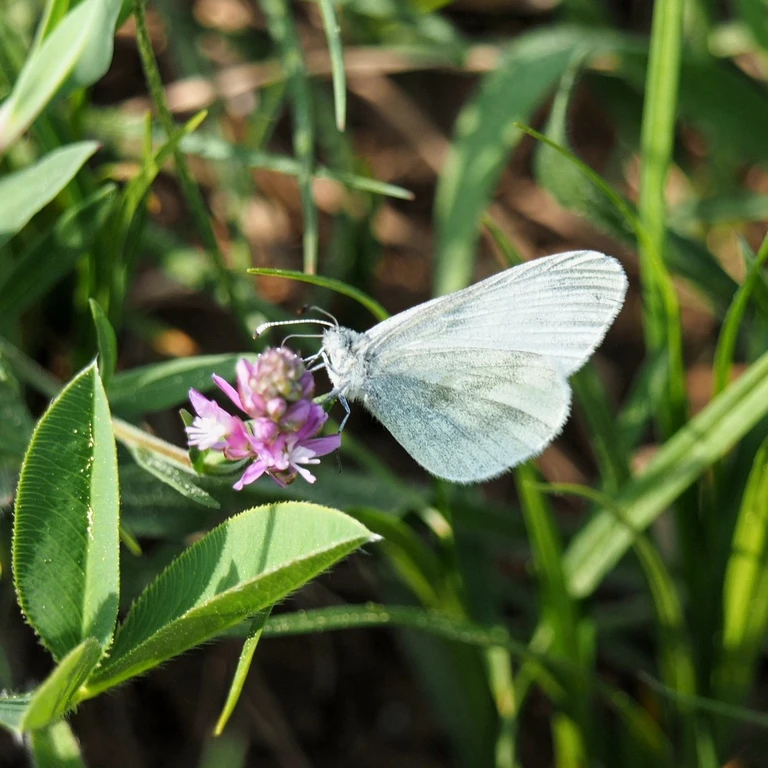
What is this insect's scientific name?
Leptidea sinapis/juvernica
